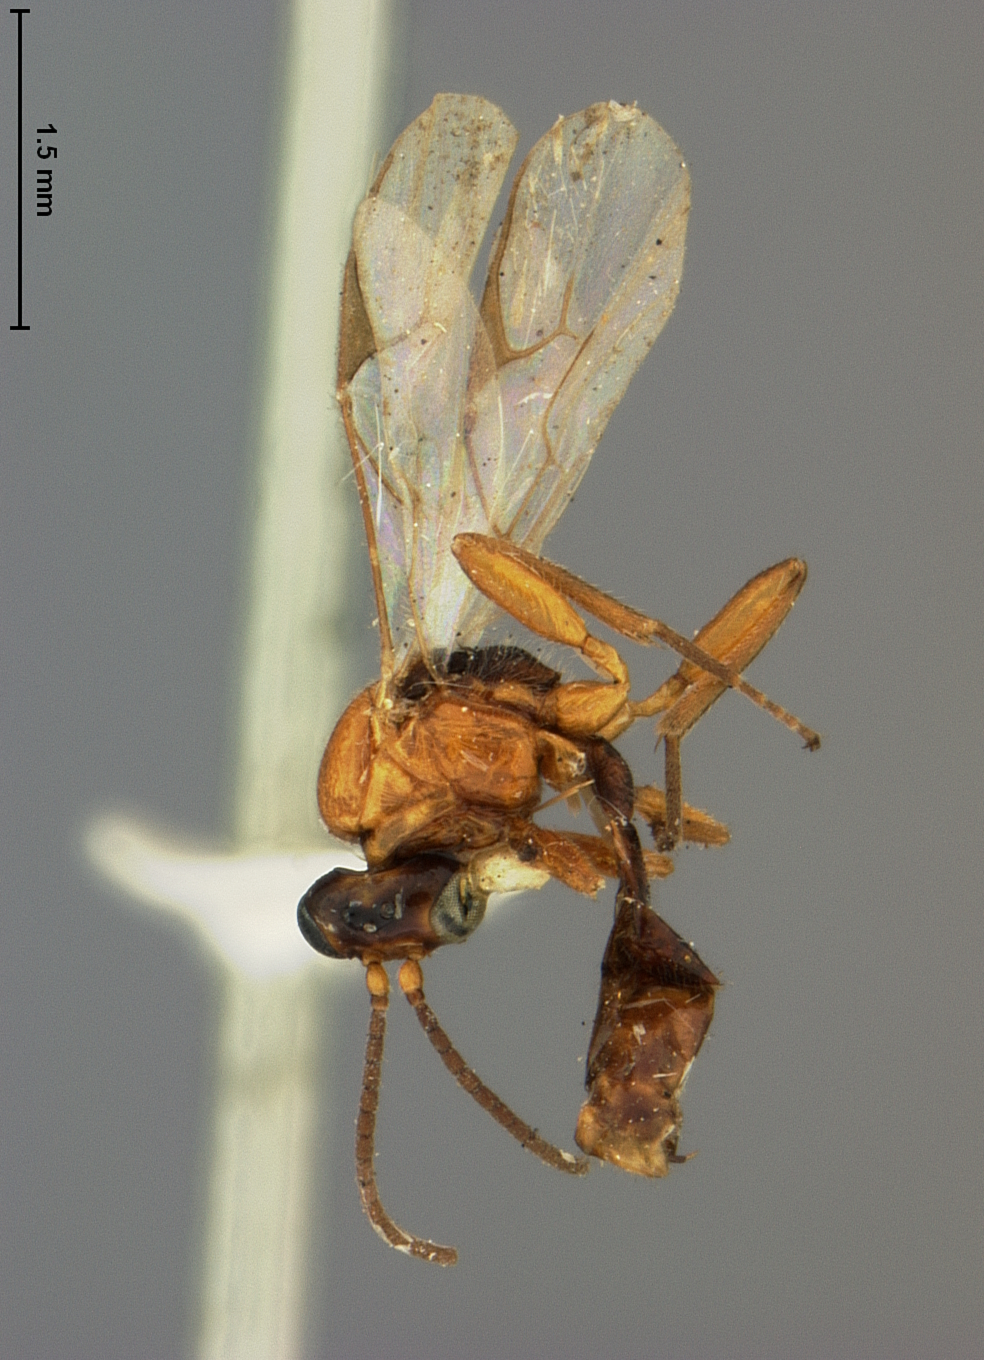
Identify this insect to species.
Aphidius bicolor
